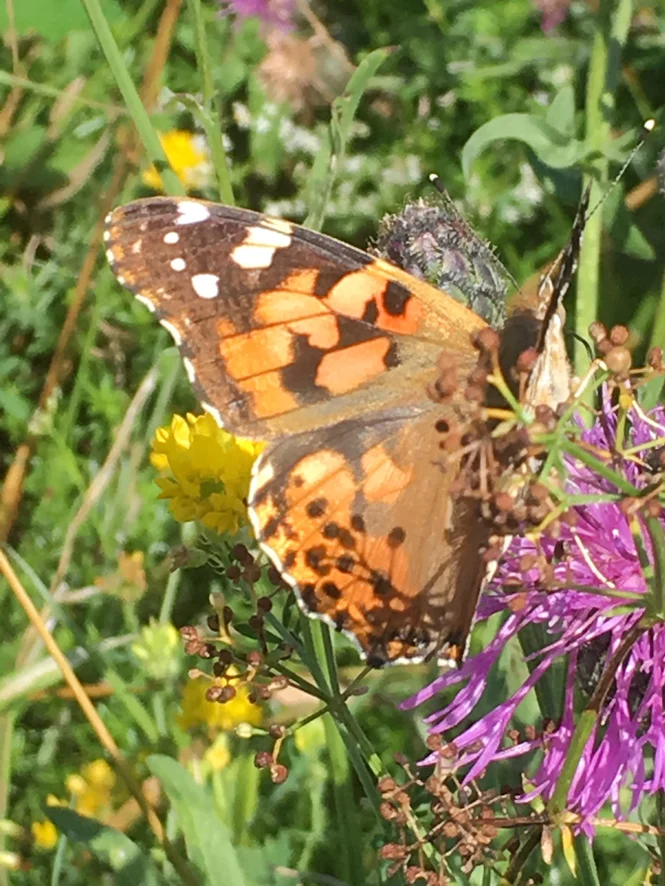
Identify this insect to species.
Vanessa cardui
